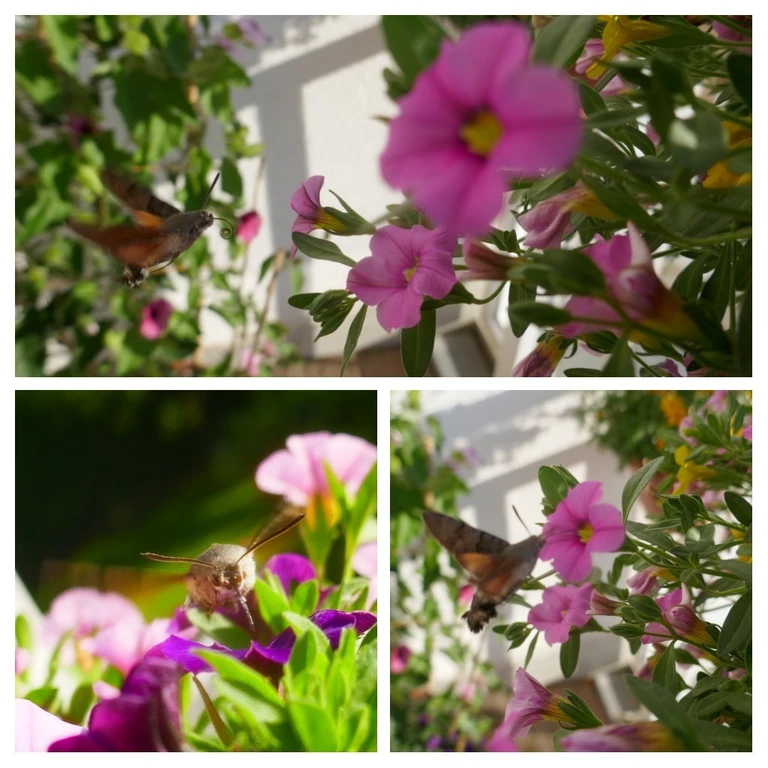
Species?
Macroglossum stellatarum
